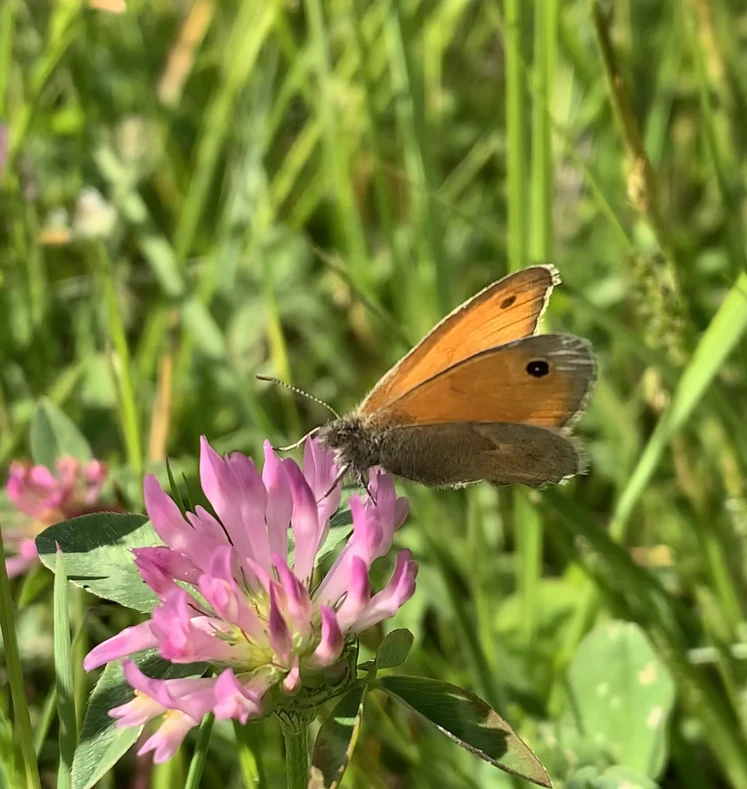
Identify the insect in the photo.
Coenonympha pamphilus
